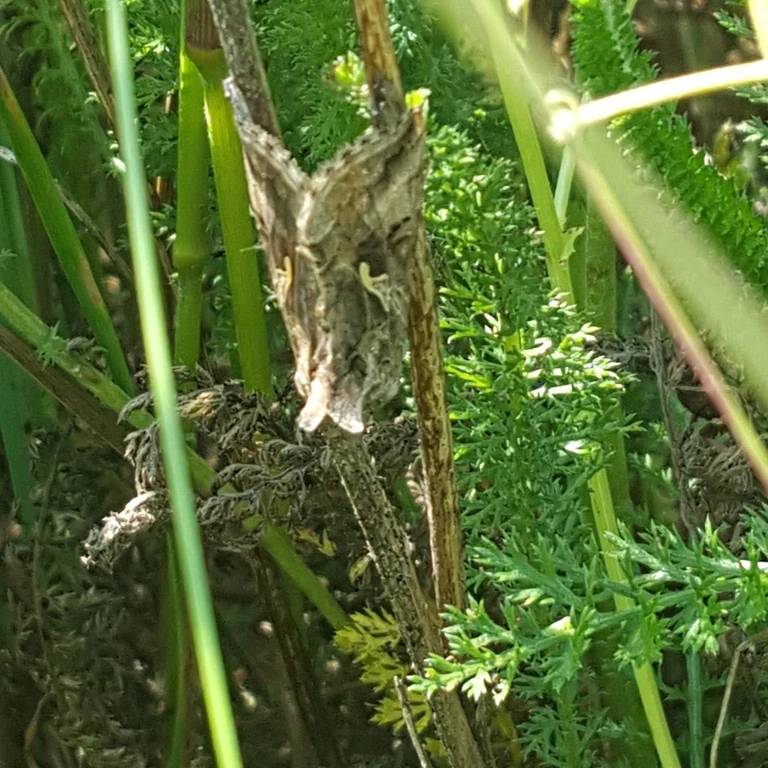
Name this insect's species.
Autographa gamma
